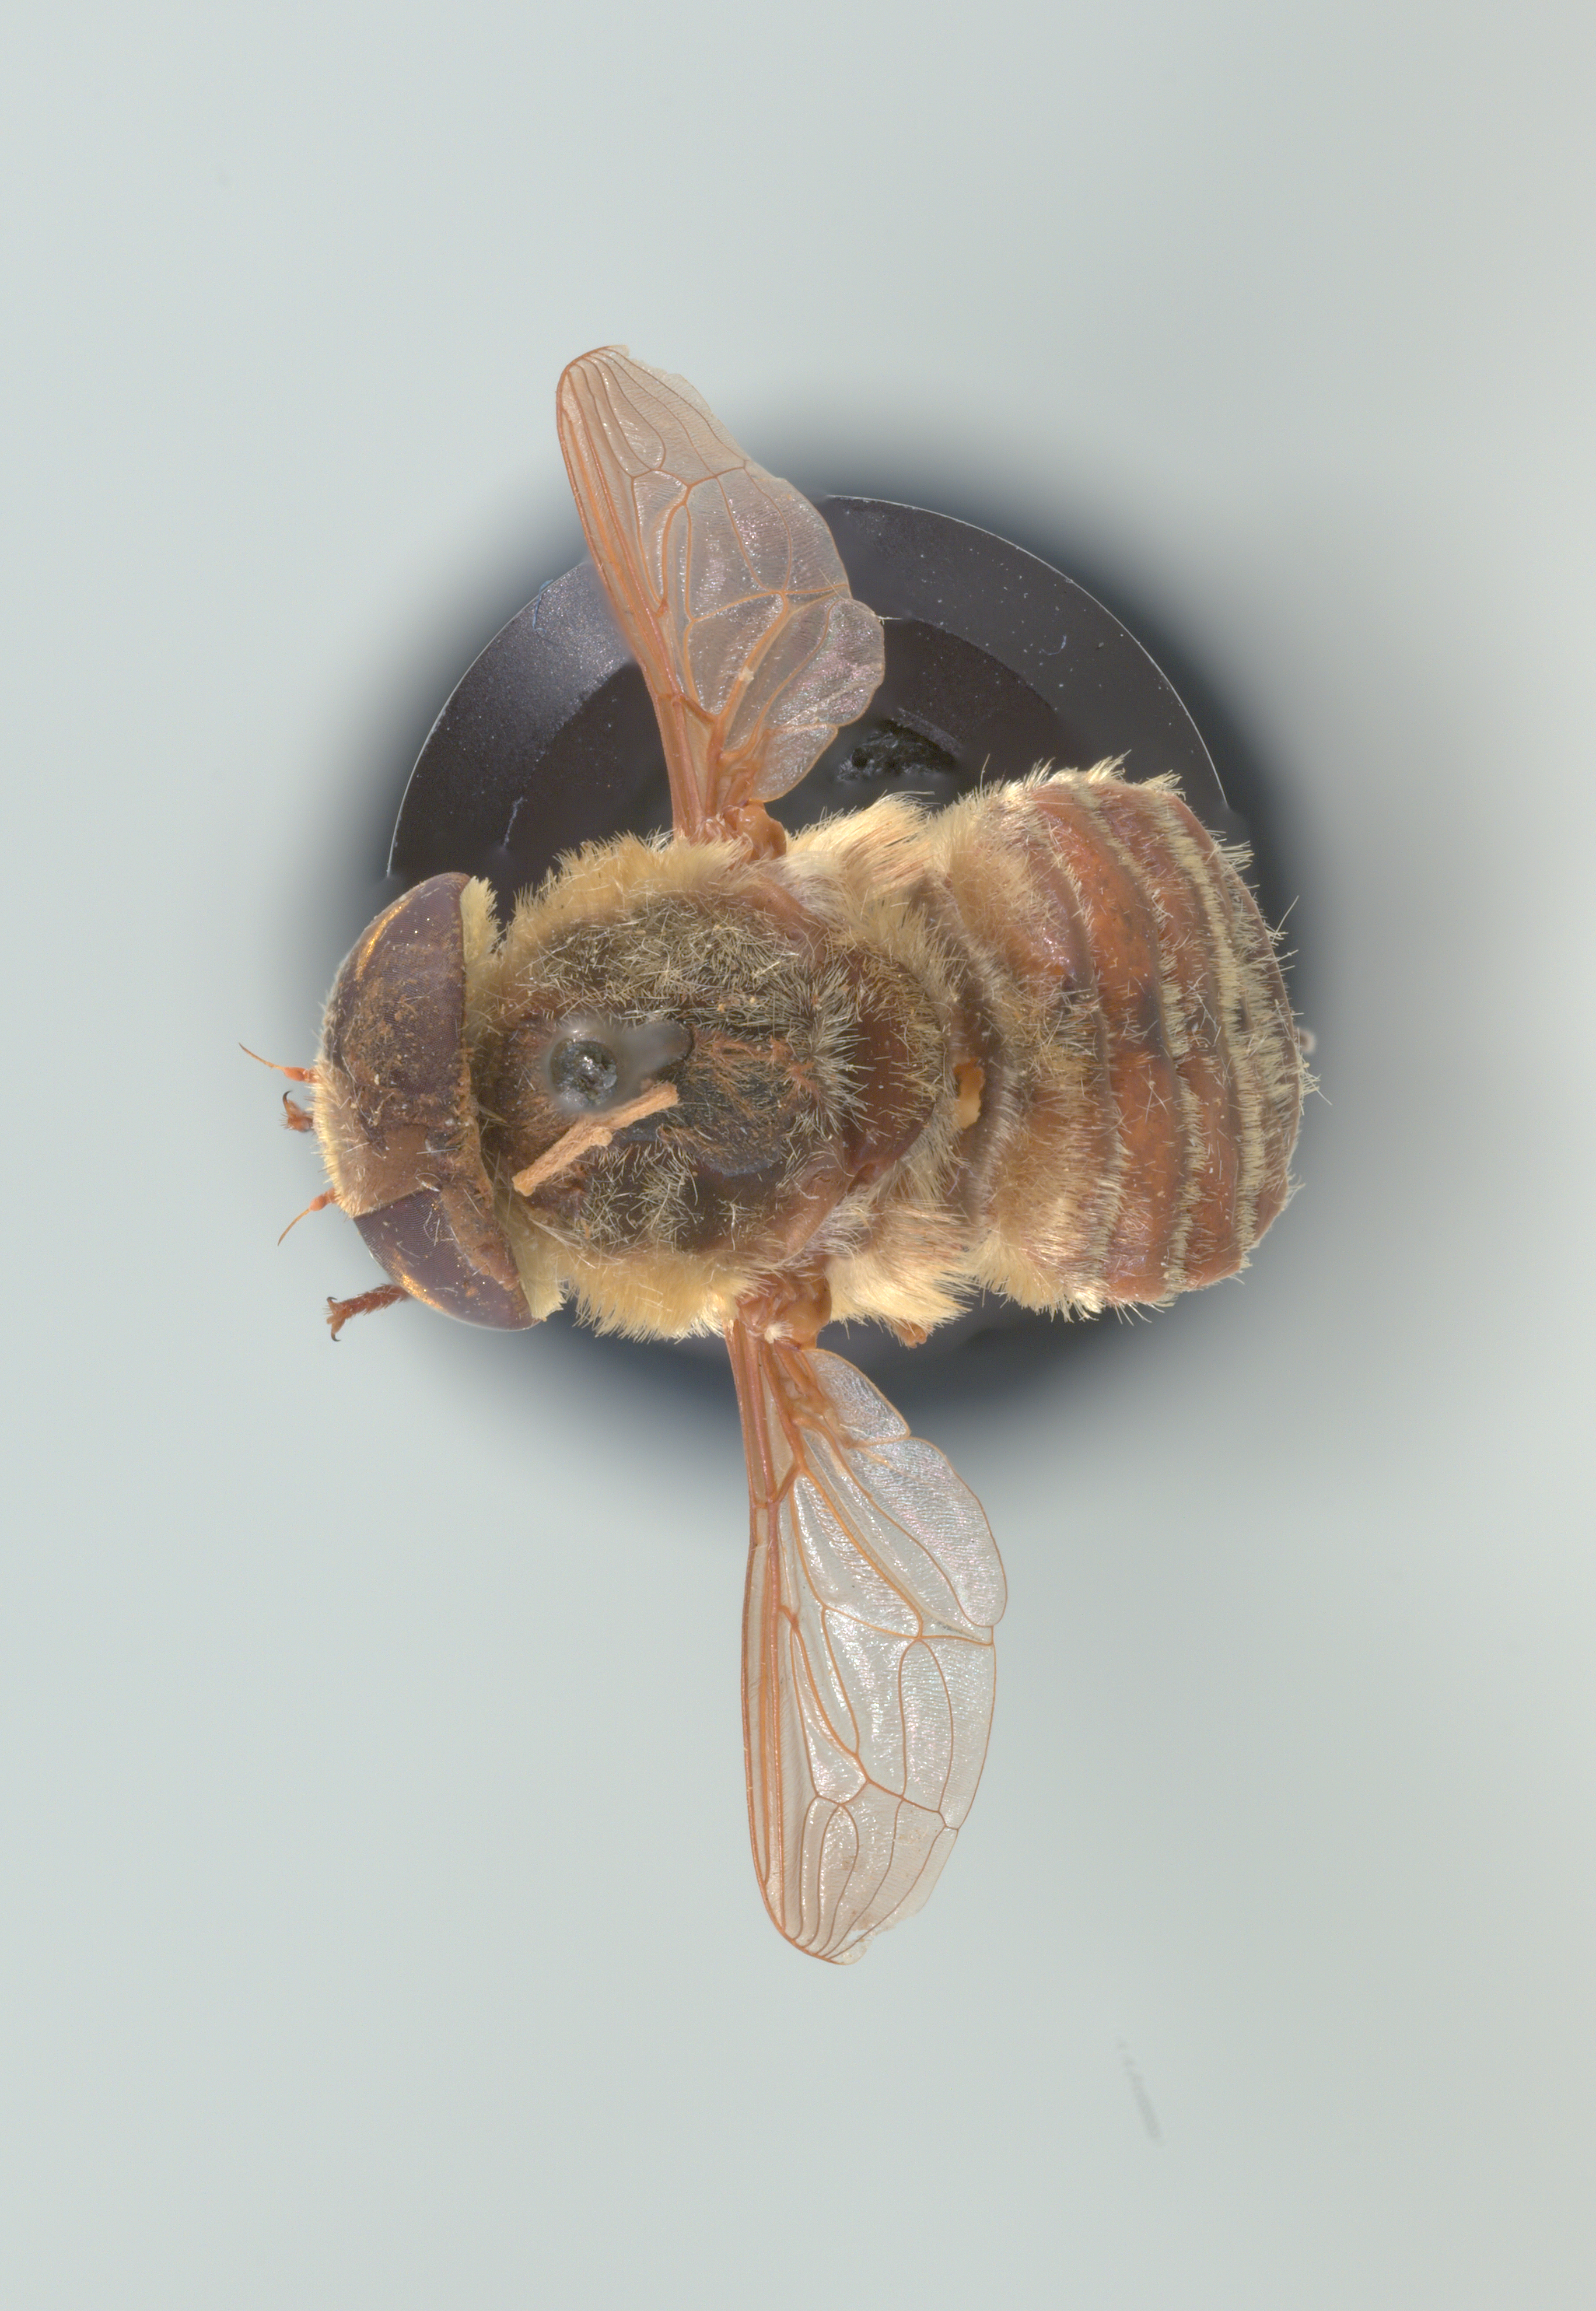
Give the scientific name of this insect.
Neorhynchocephalus volaticus
